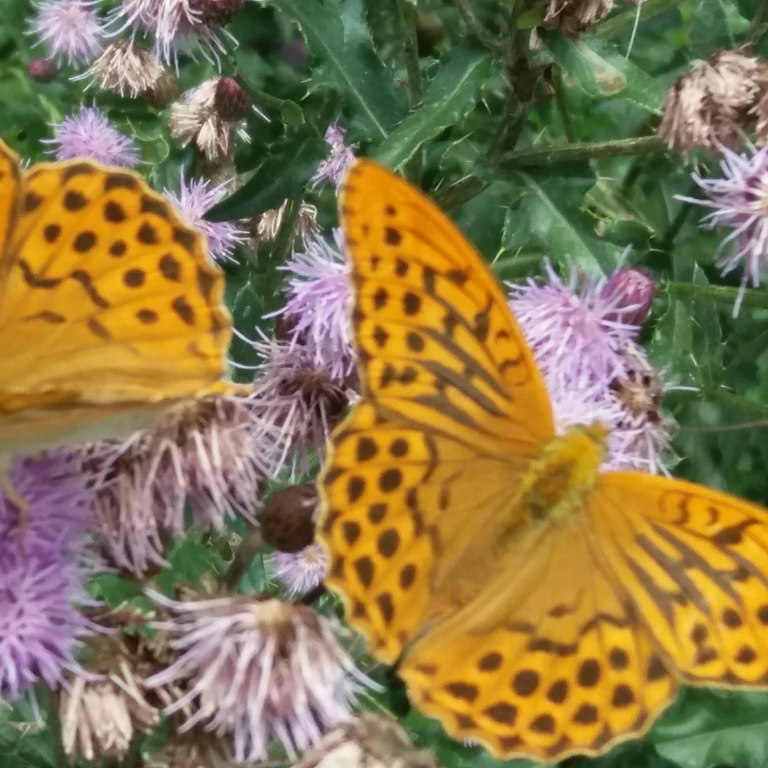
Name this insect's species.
Argynnis paphia
